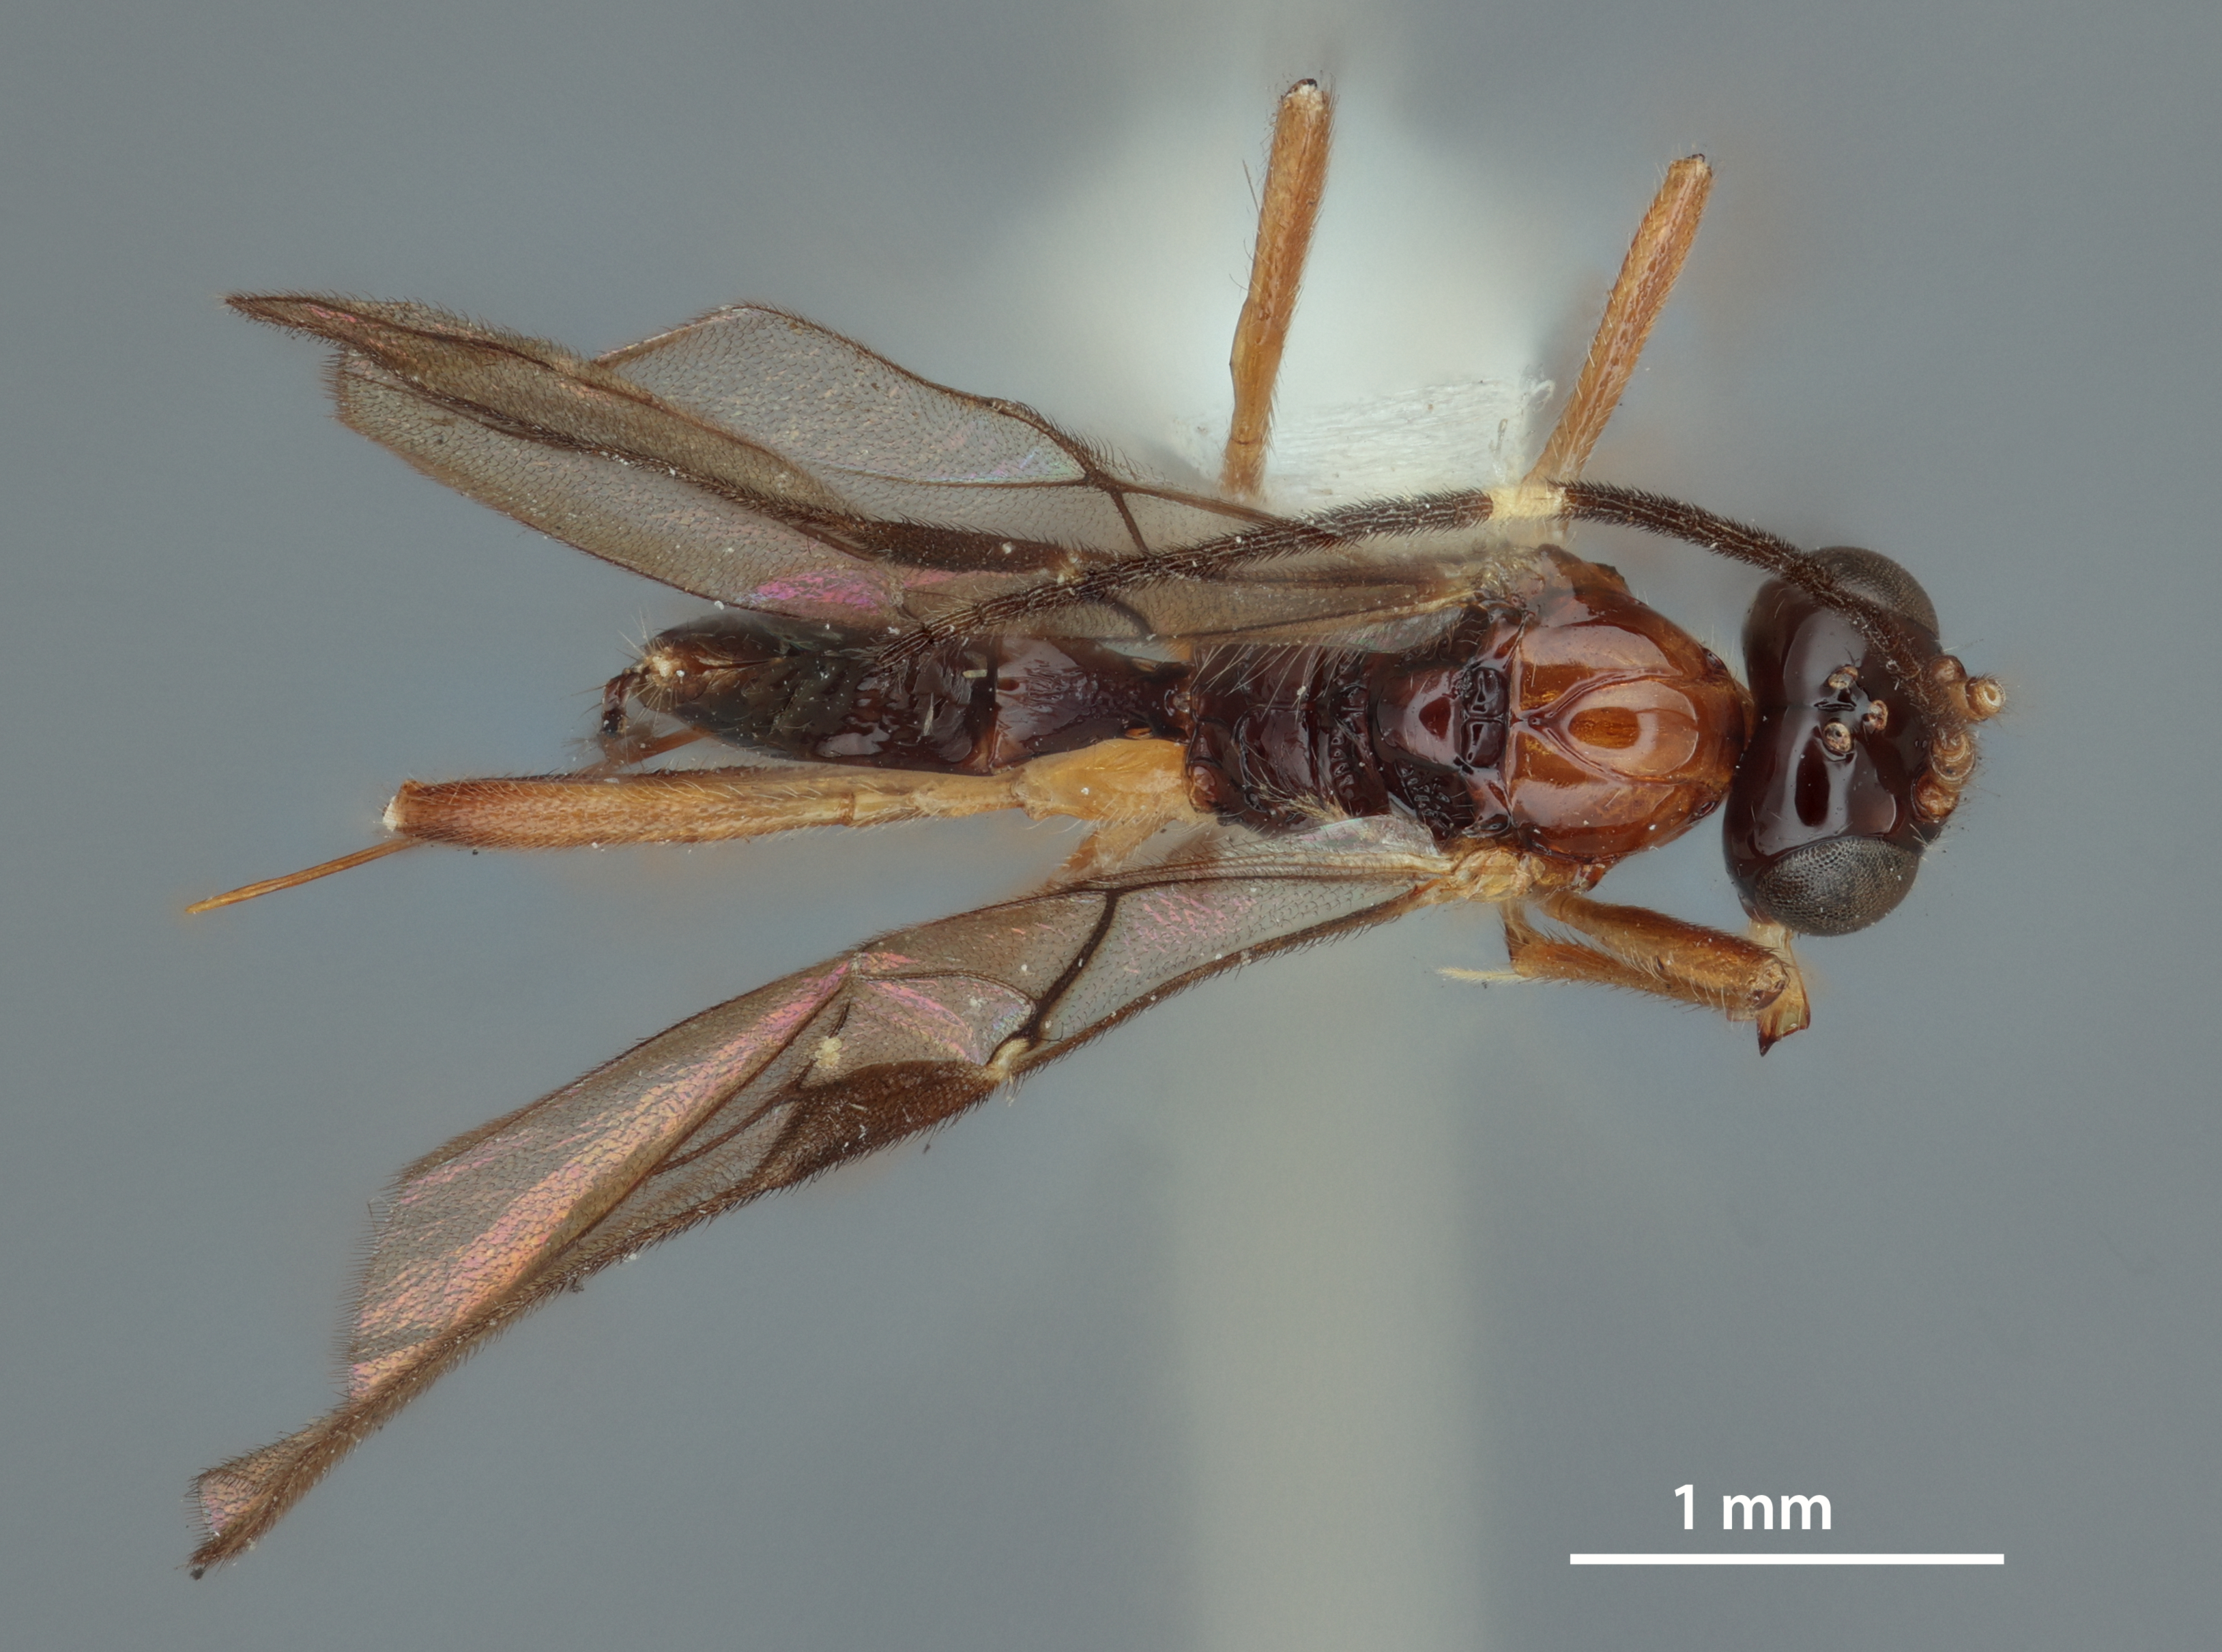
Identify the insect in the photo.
Phaenocarpa vicina
